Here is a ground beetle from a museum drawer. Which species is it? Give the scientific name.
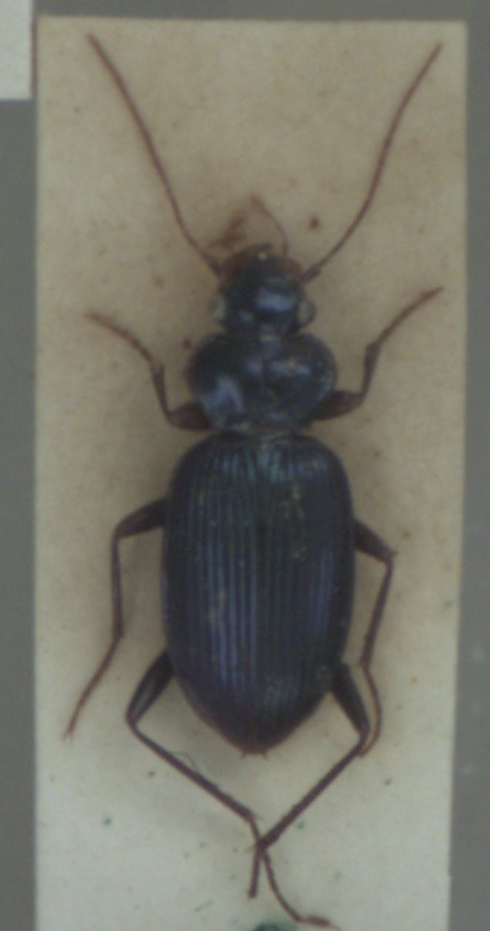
Leistus spinibarbis
